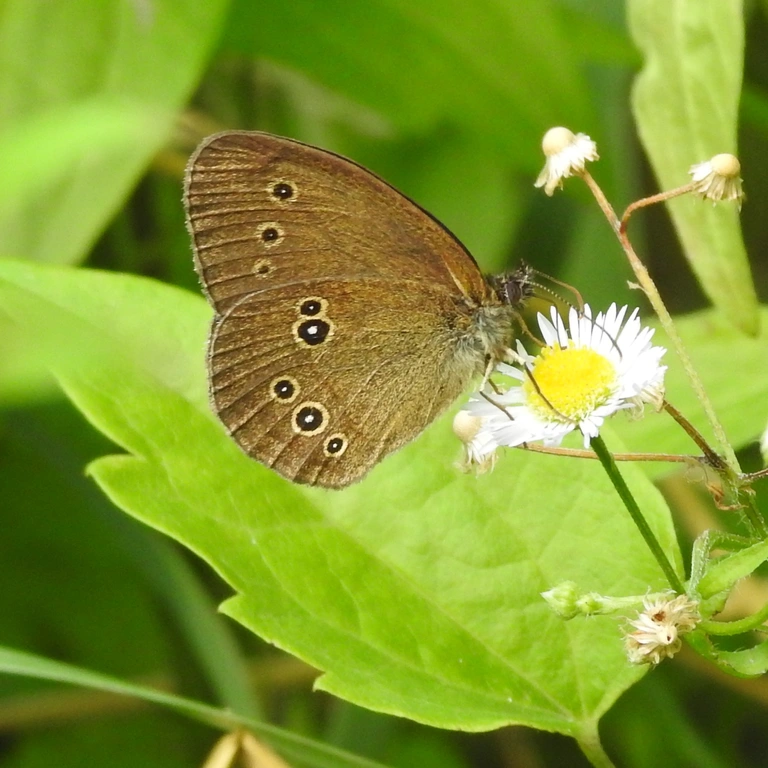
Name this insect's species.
Aphantopus hyperantus
